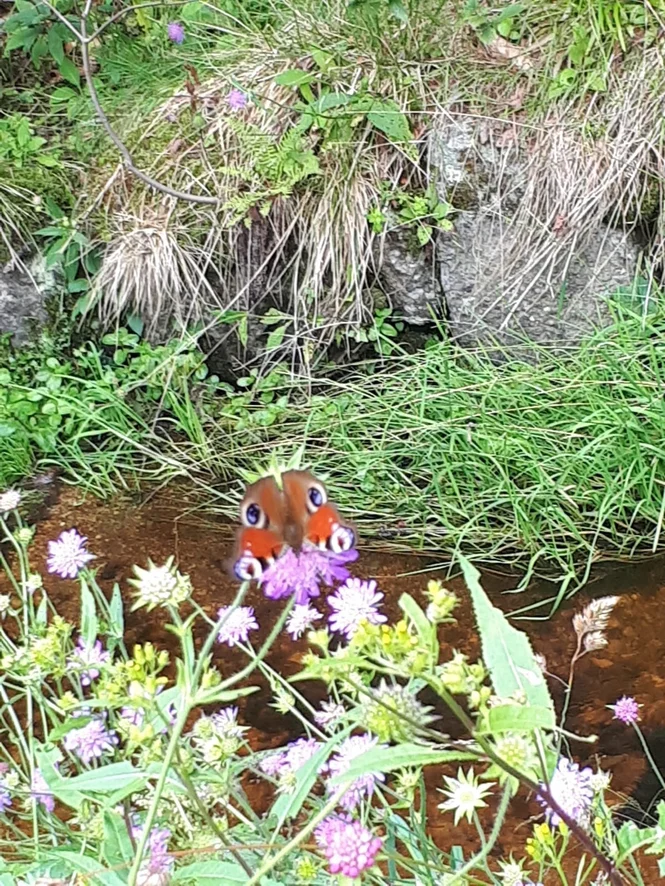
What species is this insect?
Aglais io
